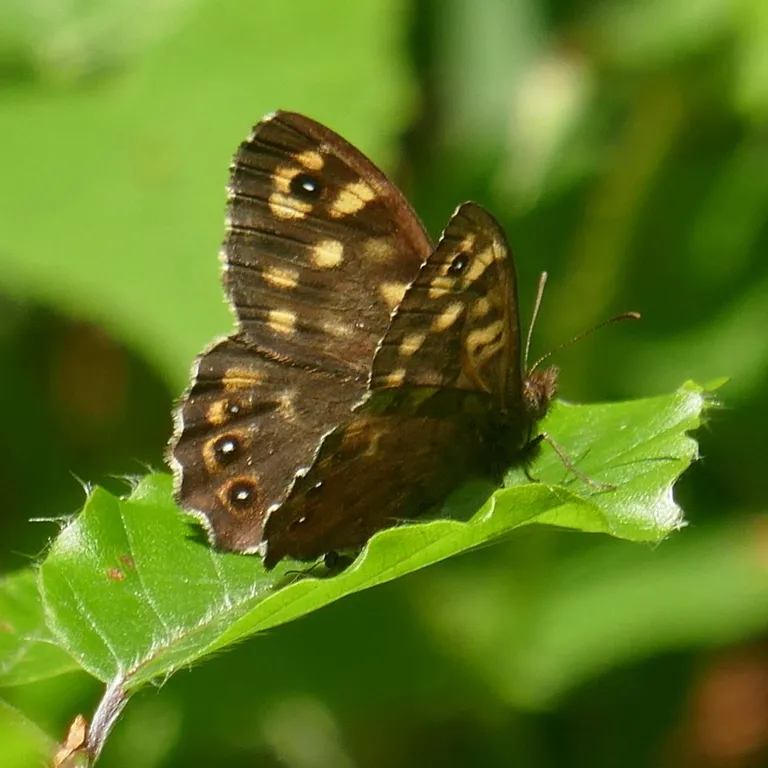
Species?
Pararge aegeria
